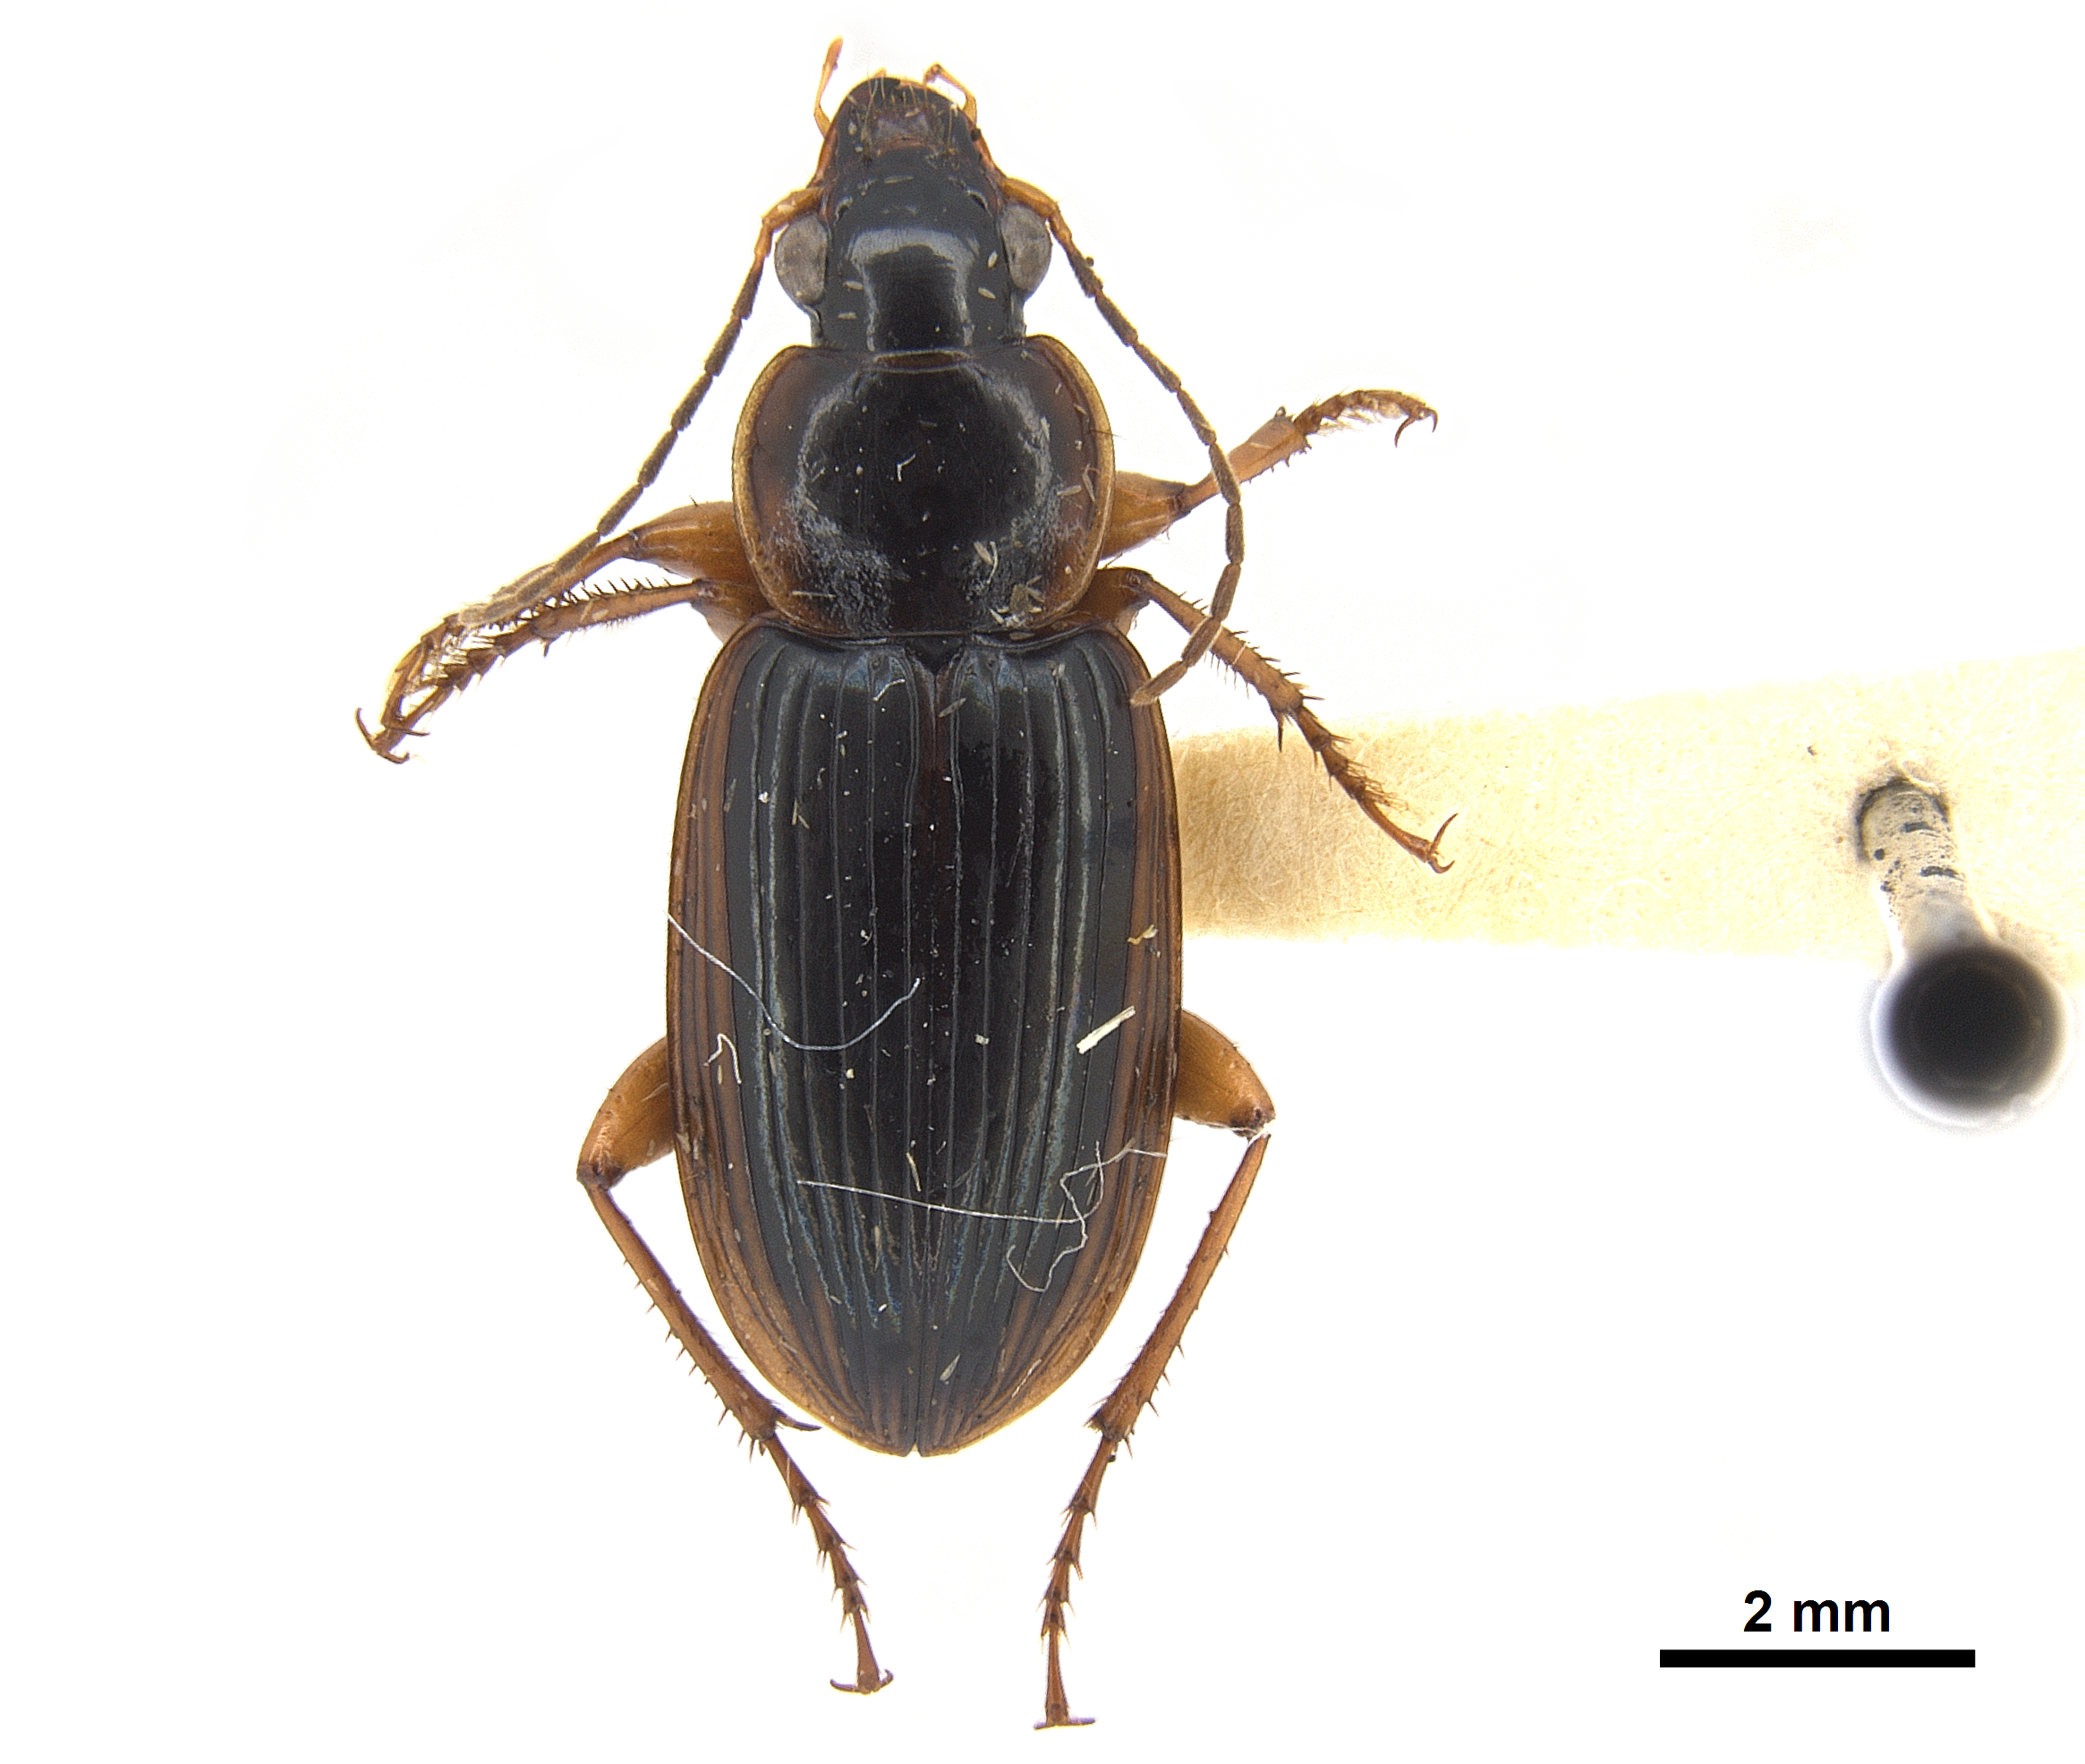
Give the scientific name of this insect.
Anoplogenius cyanescens
